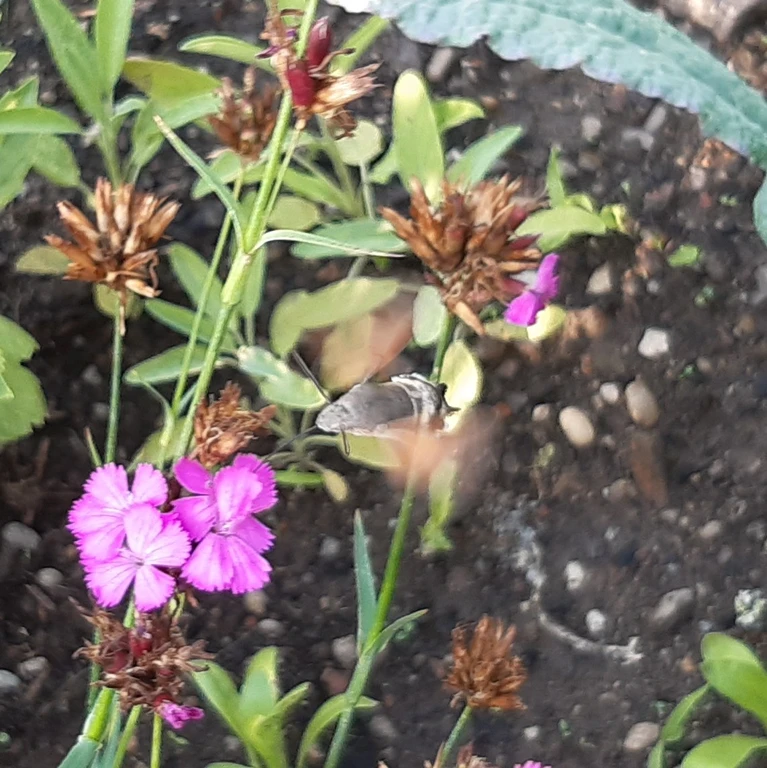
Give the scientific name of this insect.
Macroglossum stellatarum
